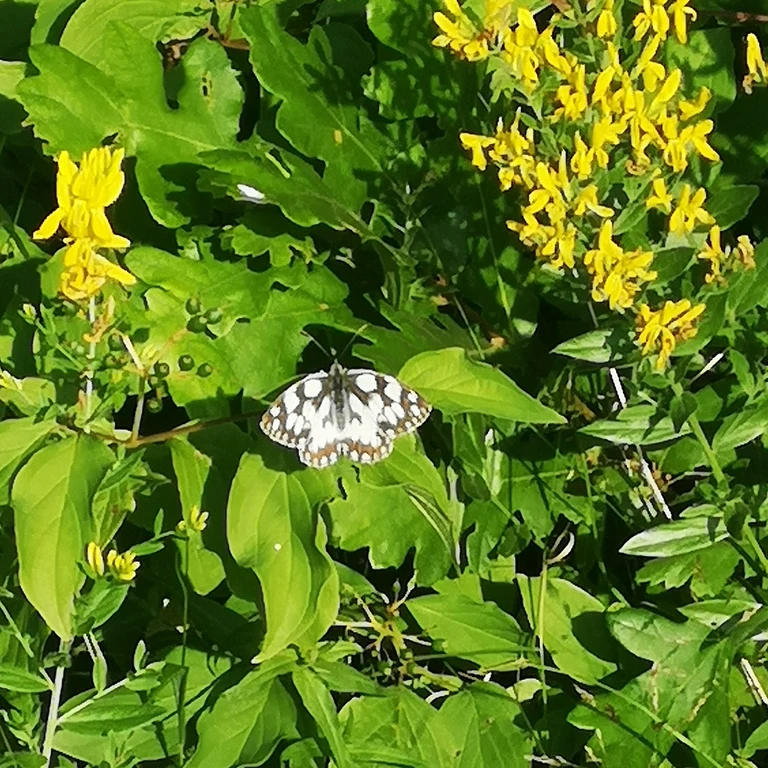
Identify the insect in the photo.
Melanargia galathea
